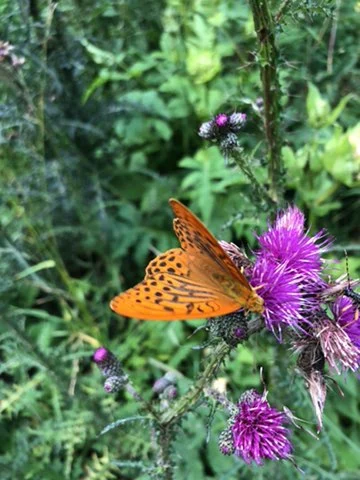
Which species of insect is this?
Argynnis paphia
